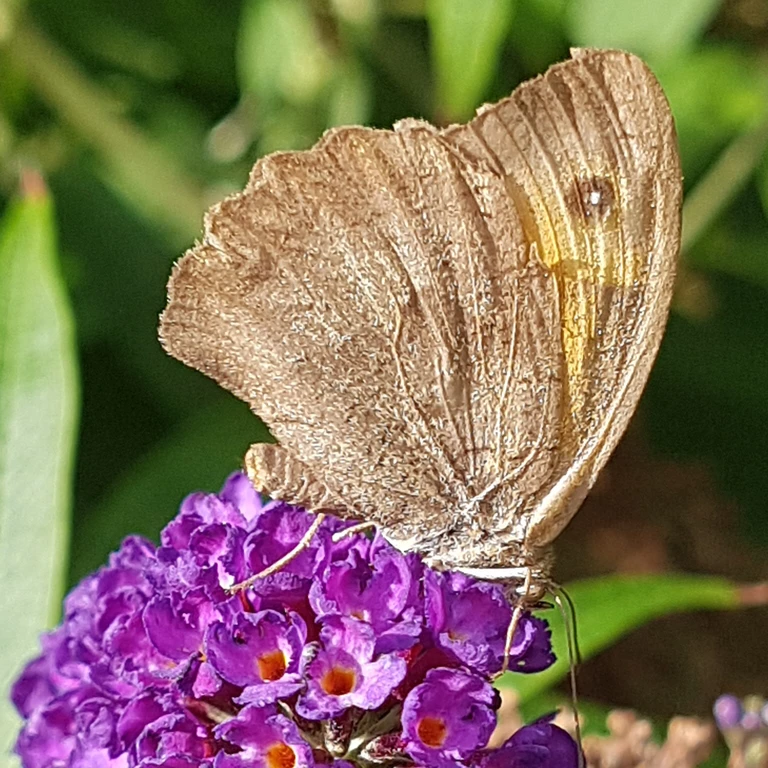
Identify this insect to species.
Maniola jurtina
